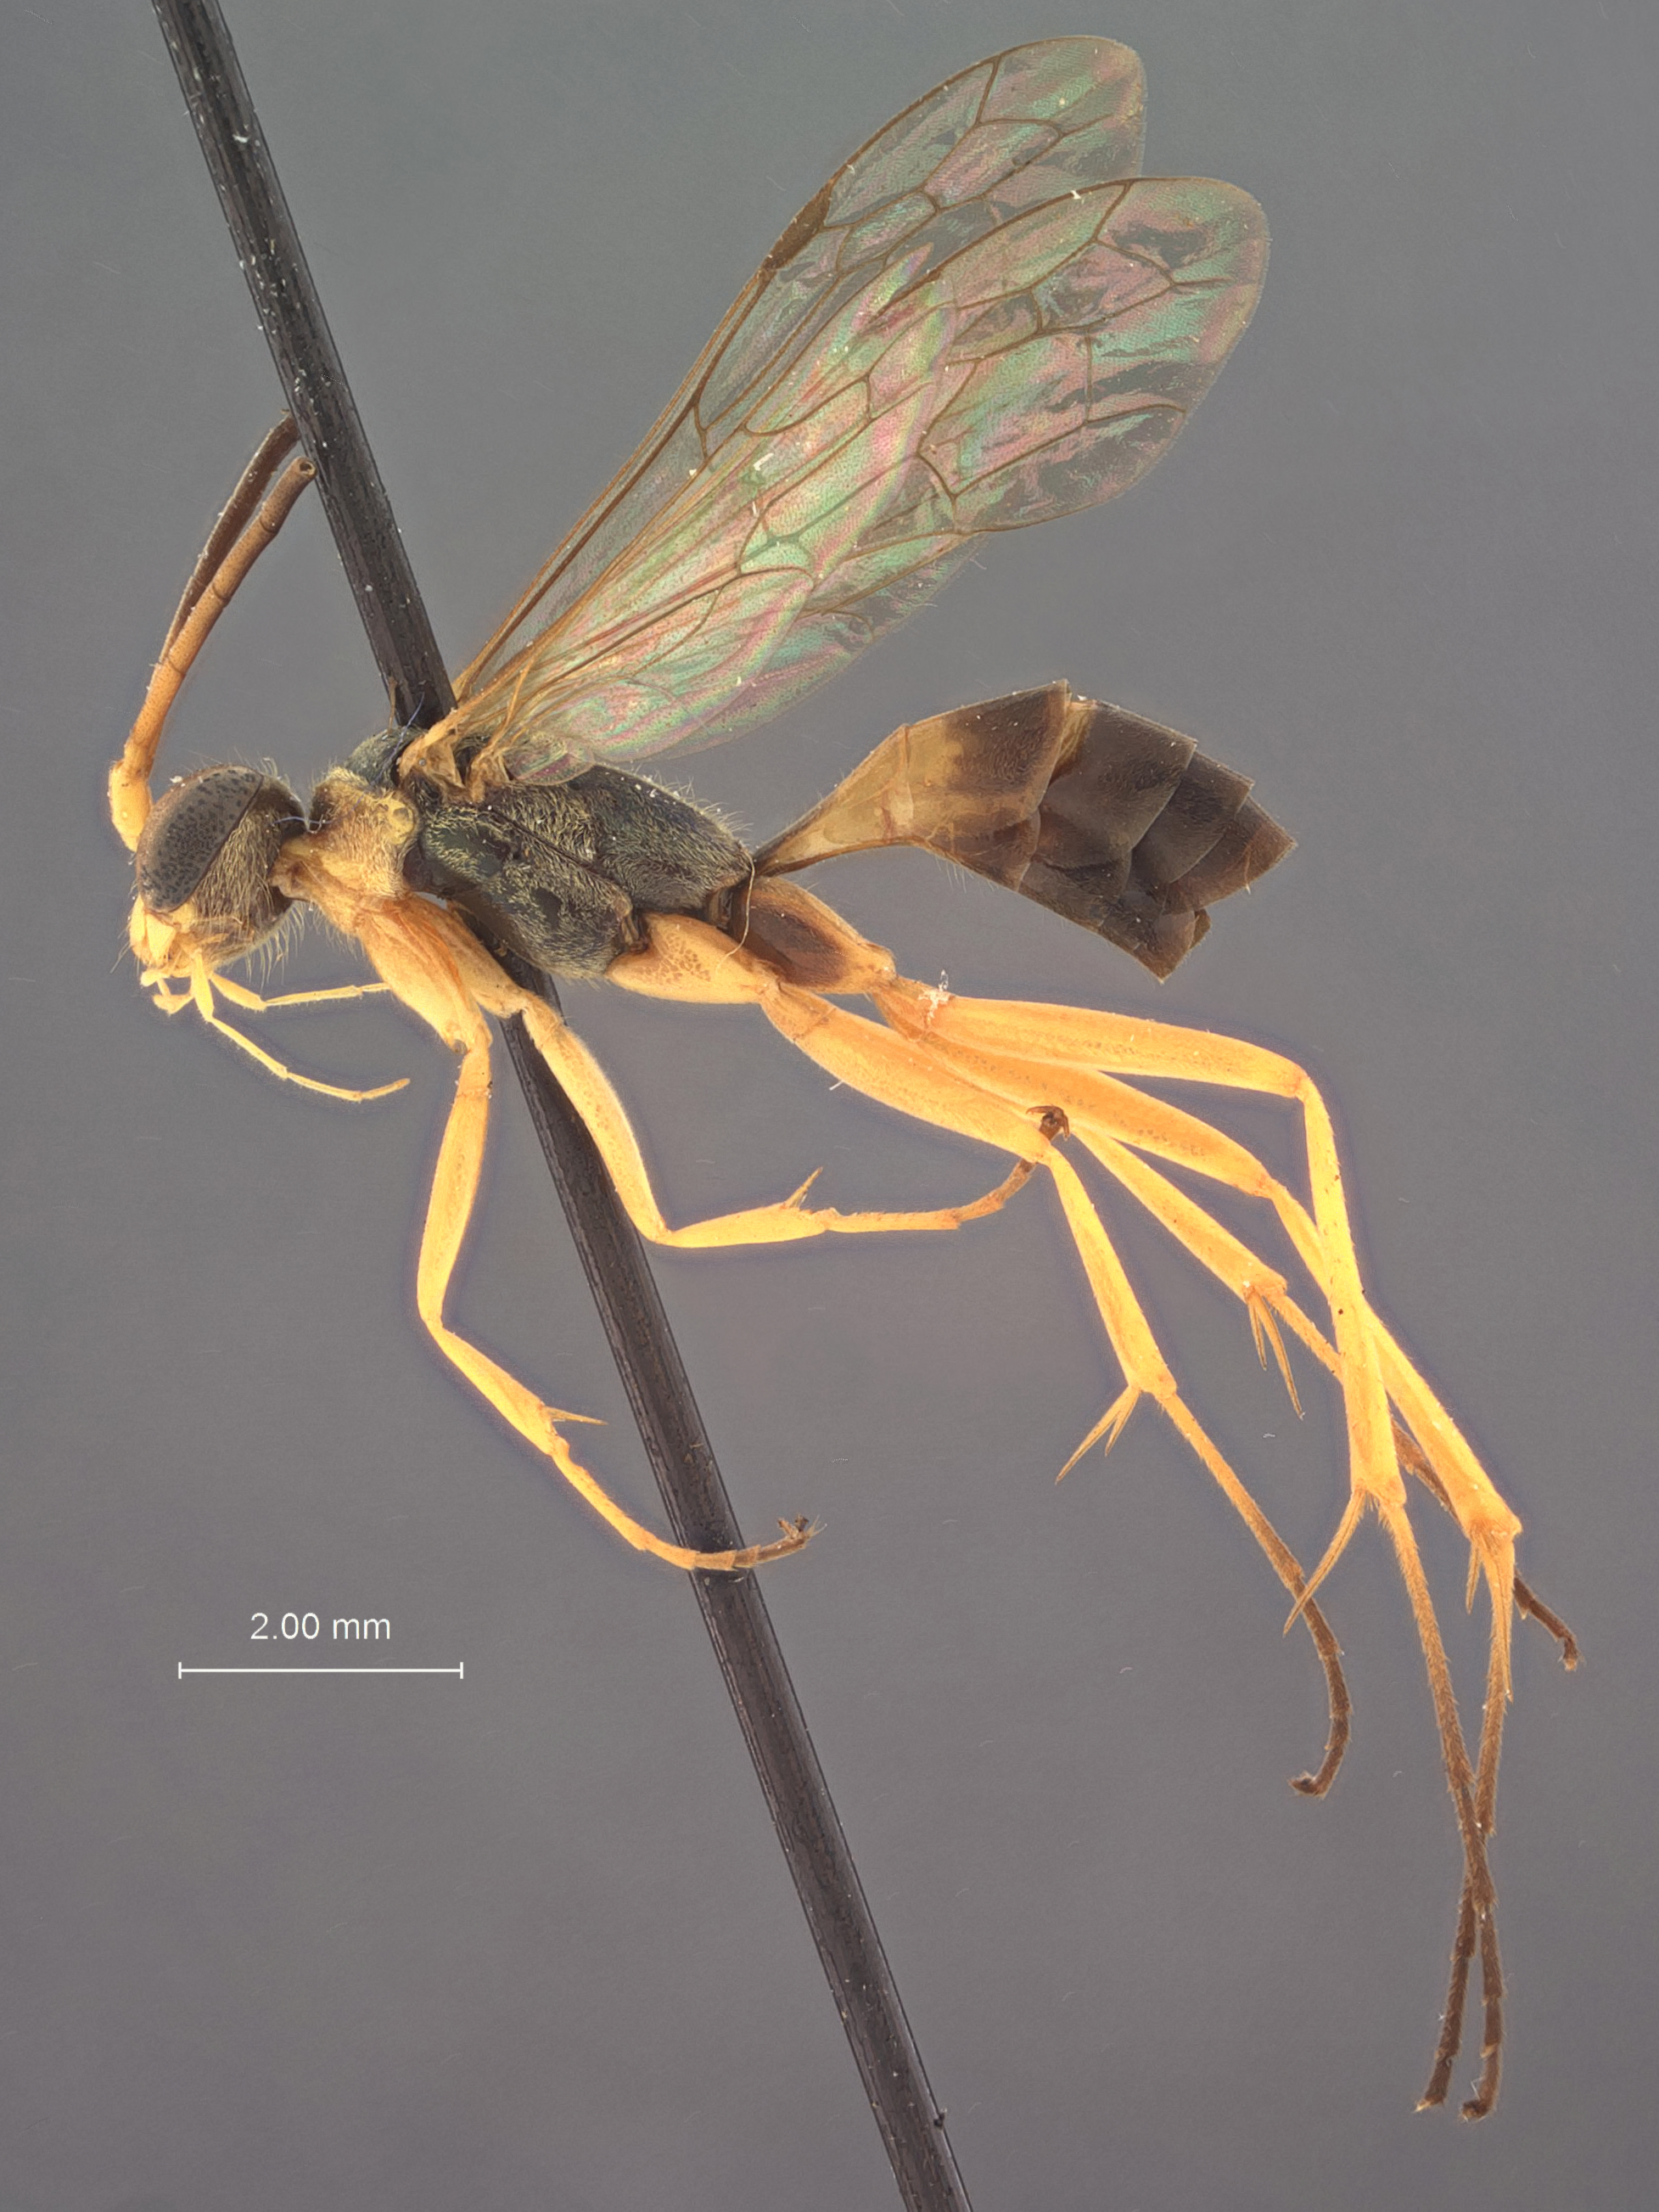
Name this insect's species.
Auplopus albifrons
